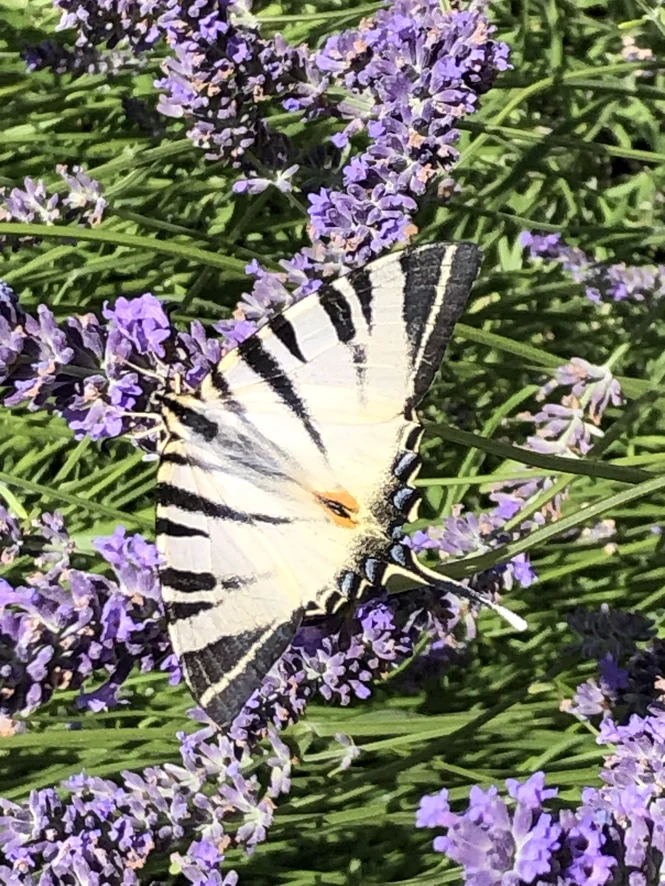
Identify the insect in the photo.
Iphiclides podalirius
